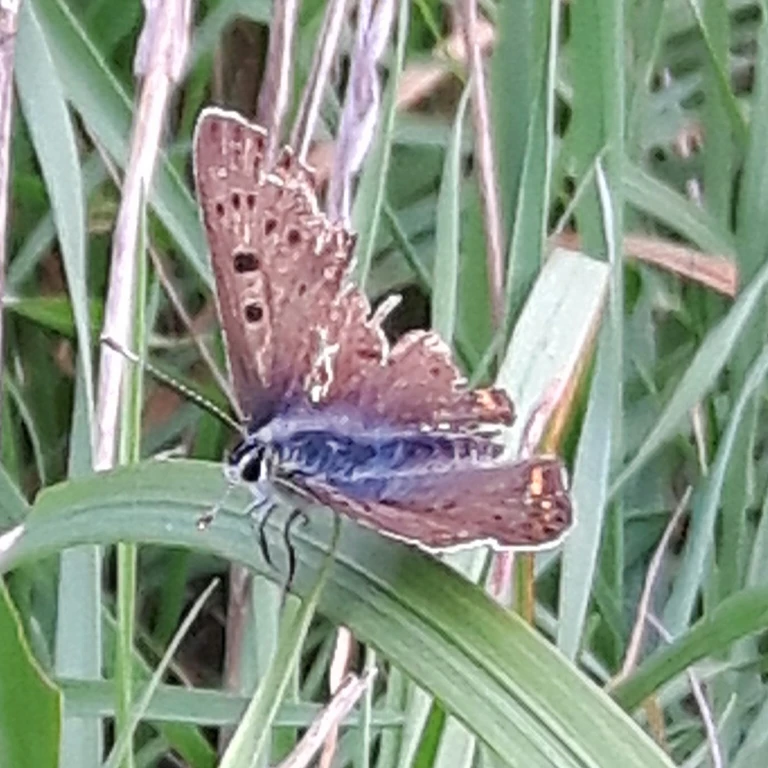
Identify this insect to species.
Lycaena tityrus (also Loweia tityrus)
